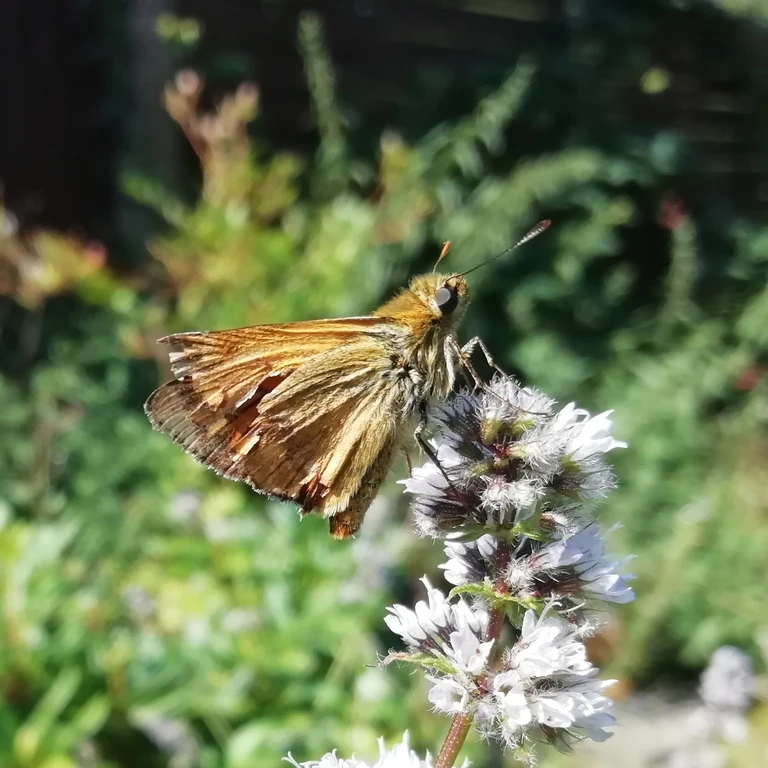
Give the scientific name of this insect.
Ochlodes sylvanus (also Ochlodes venata)
